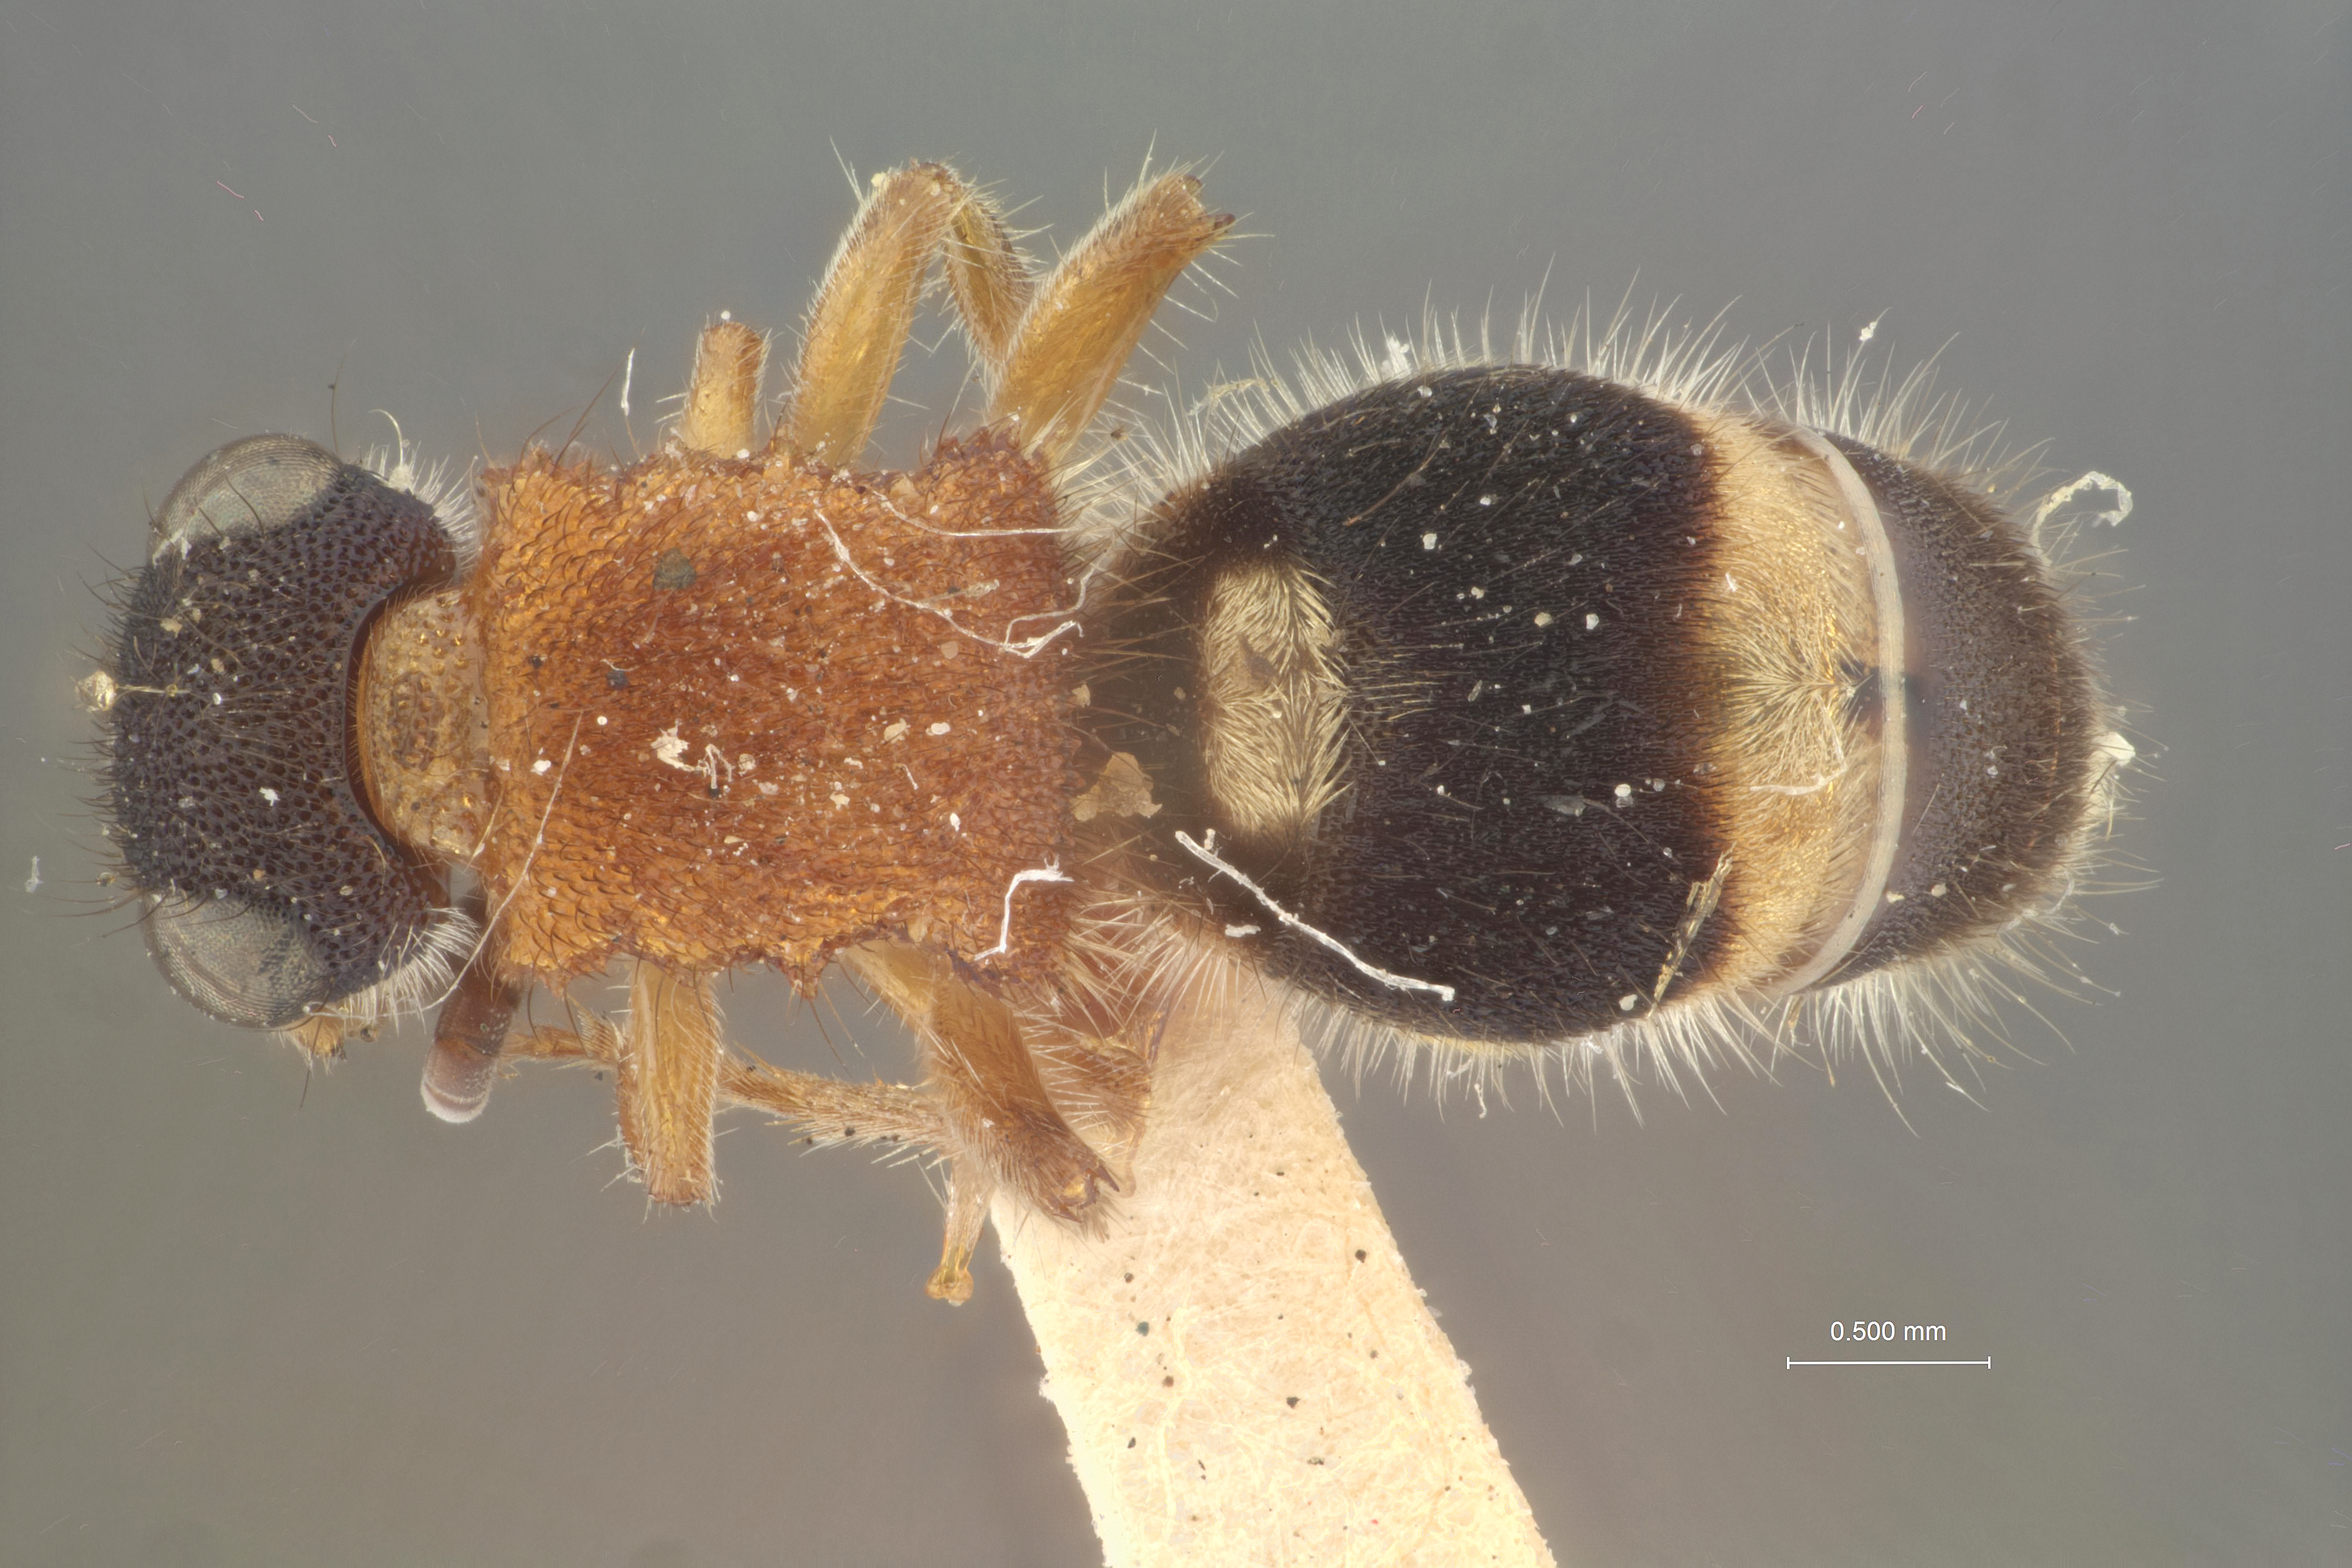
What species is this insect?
Squamulotilla fucosa
